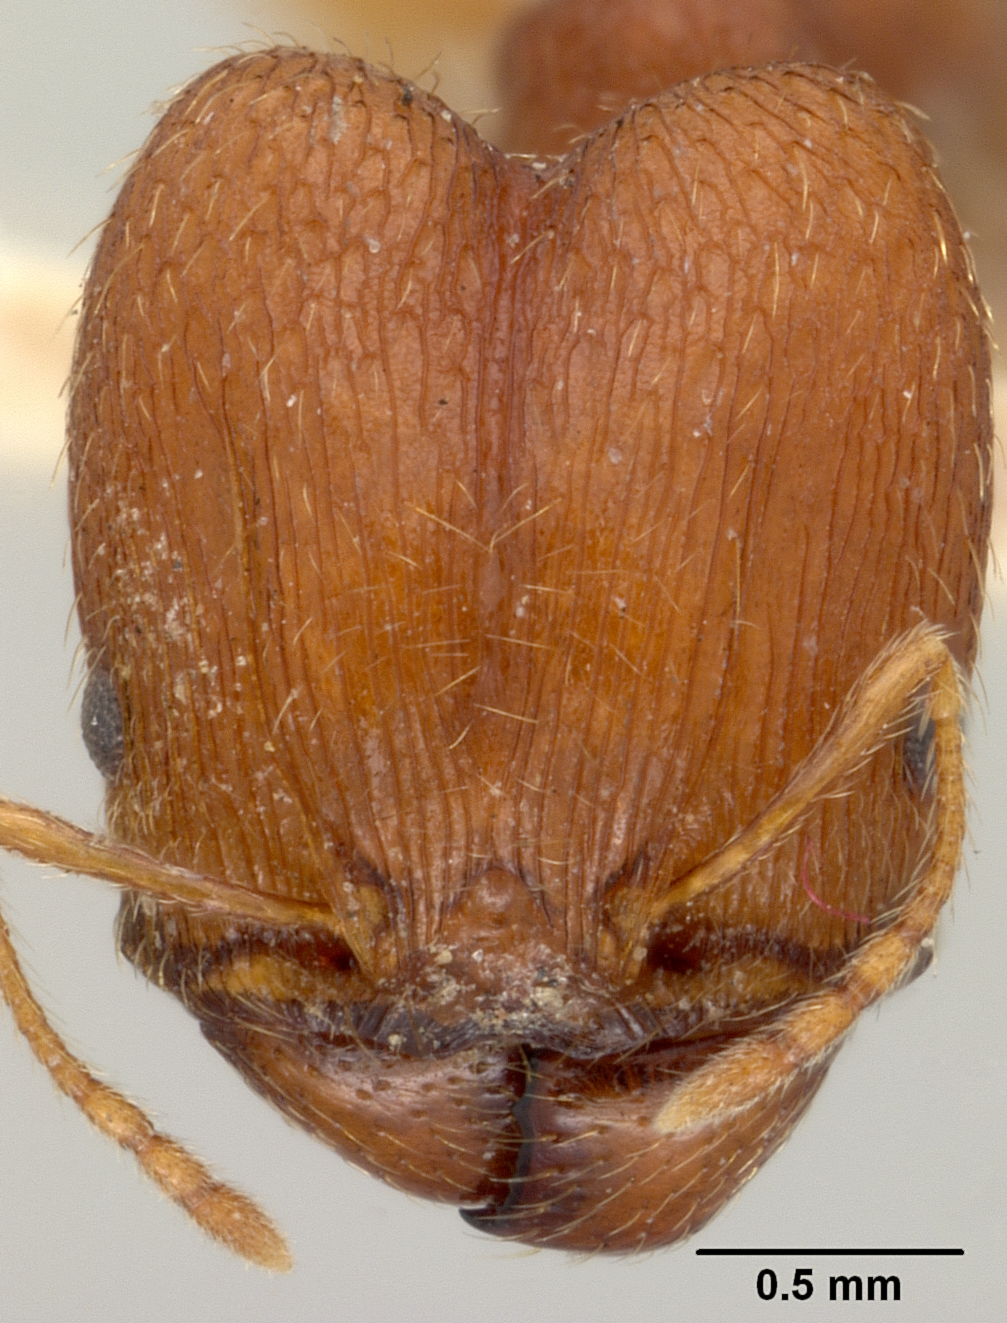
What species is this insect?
Pheidole caffra
